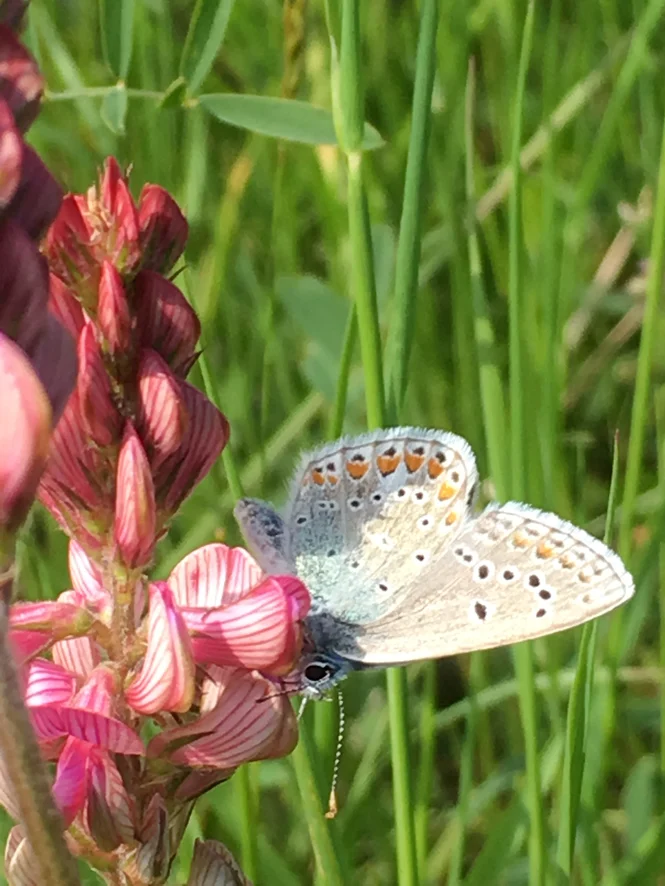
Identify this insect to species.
Polyommatus thersites
